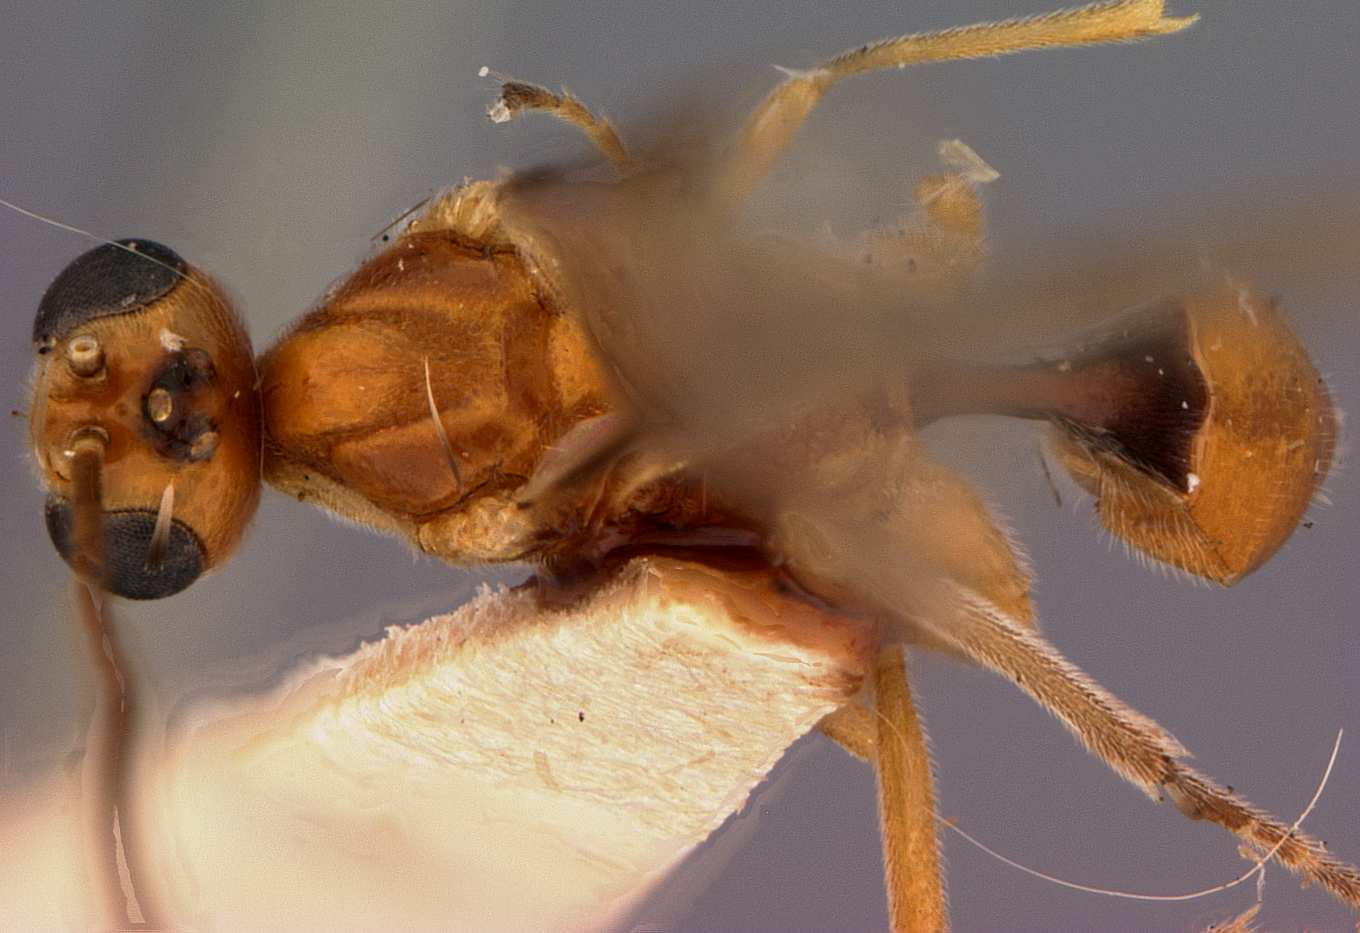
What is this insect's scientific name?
Meteorus autographae
